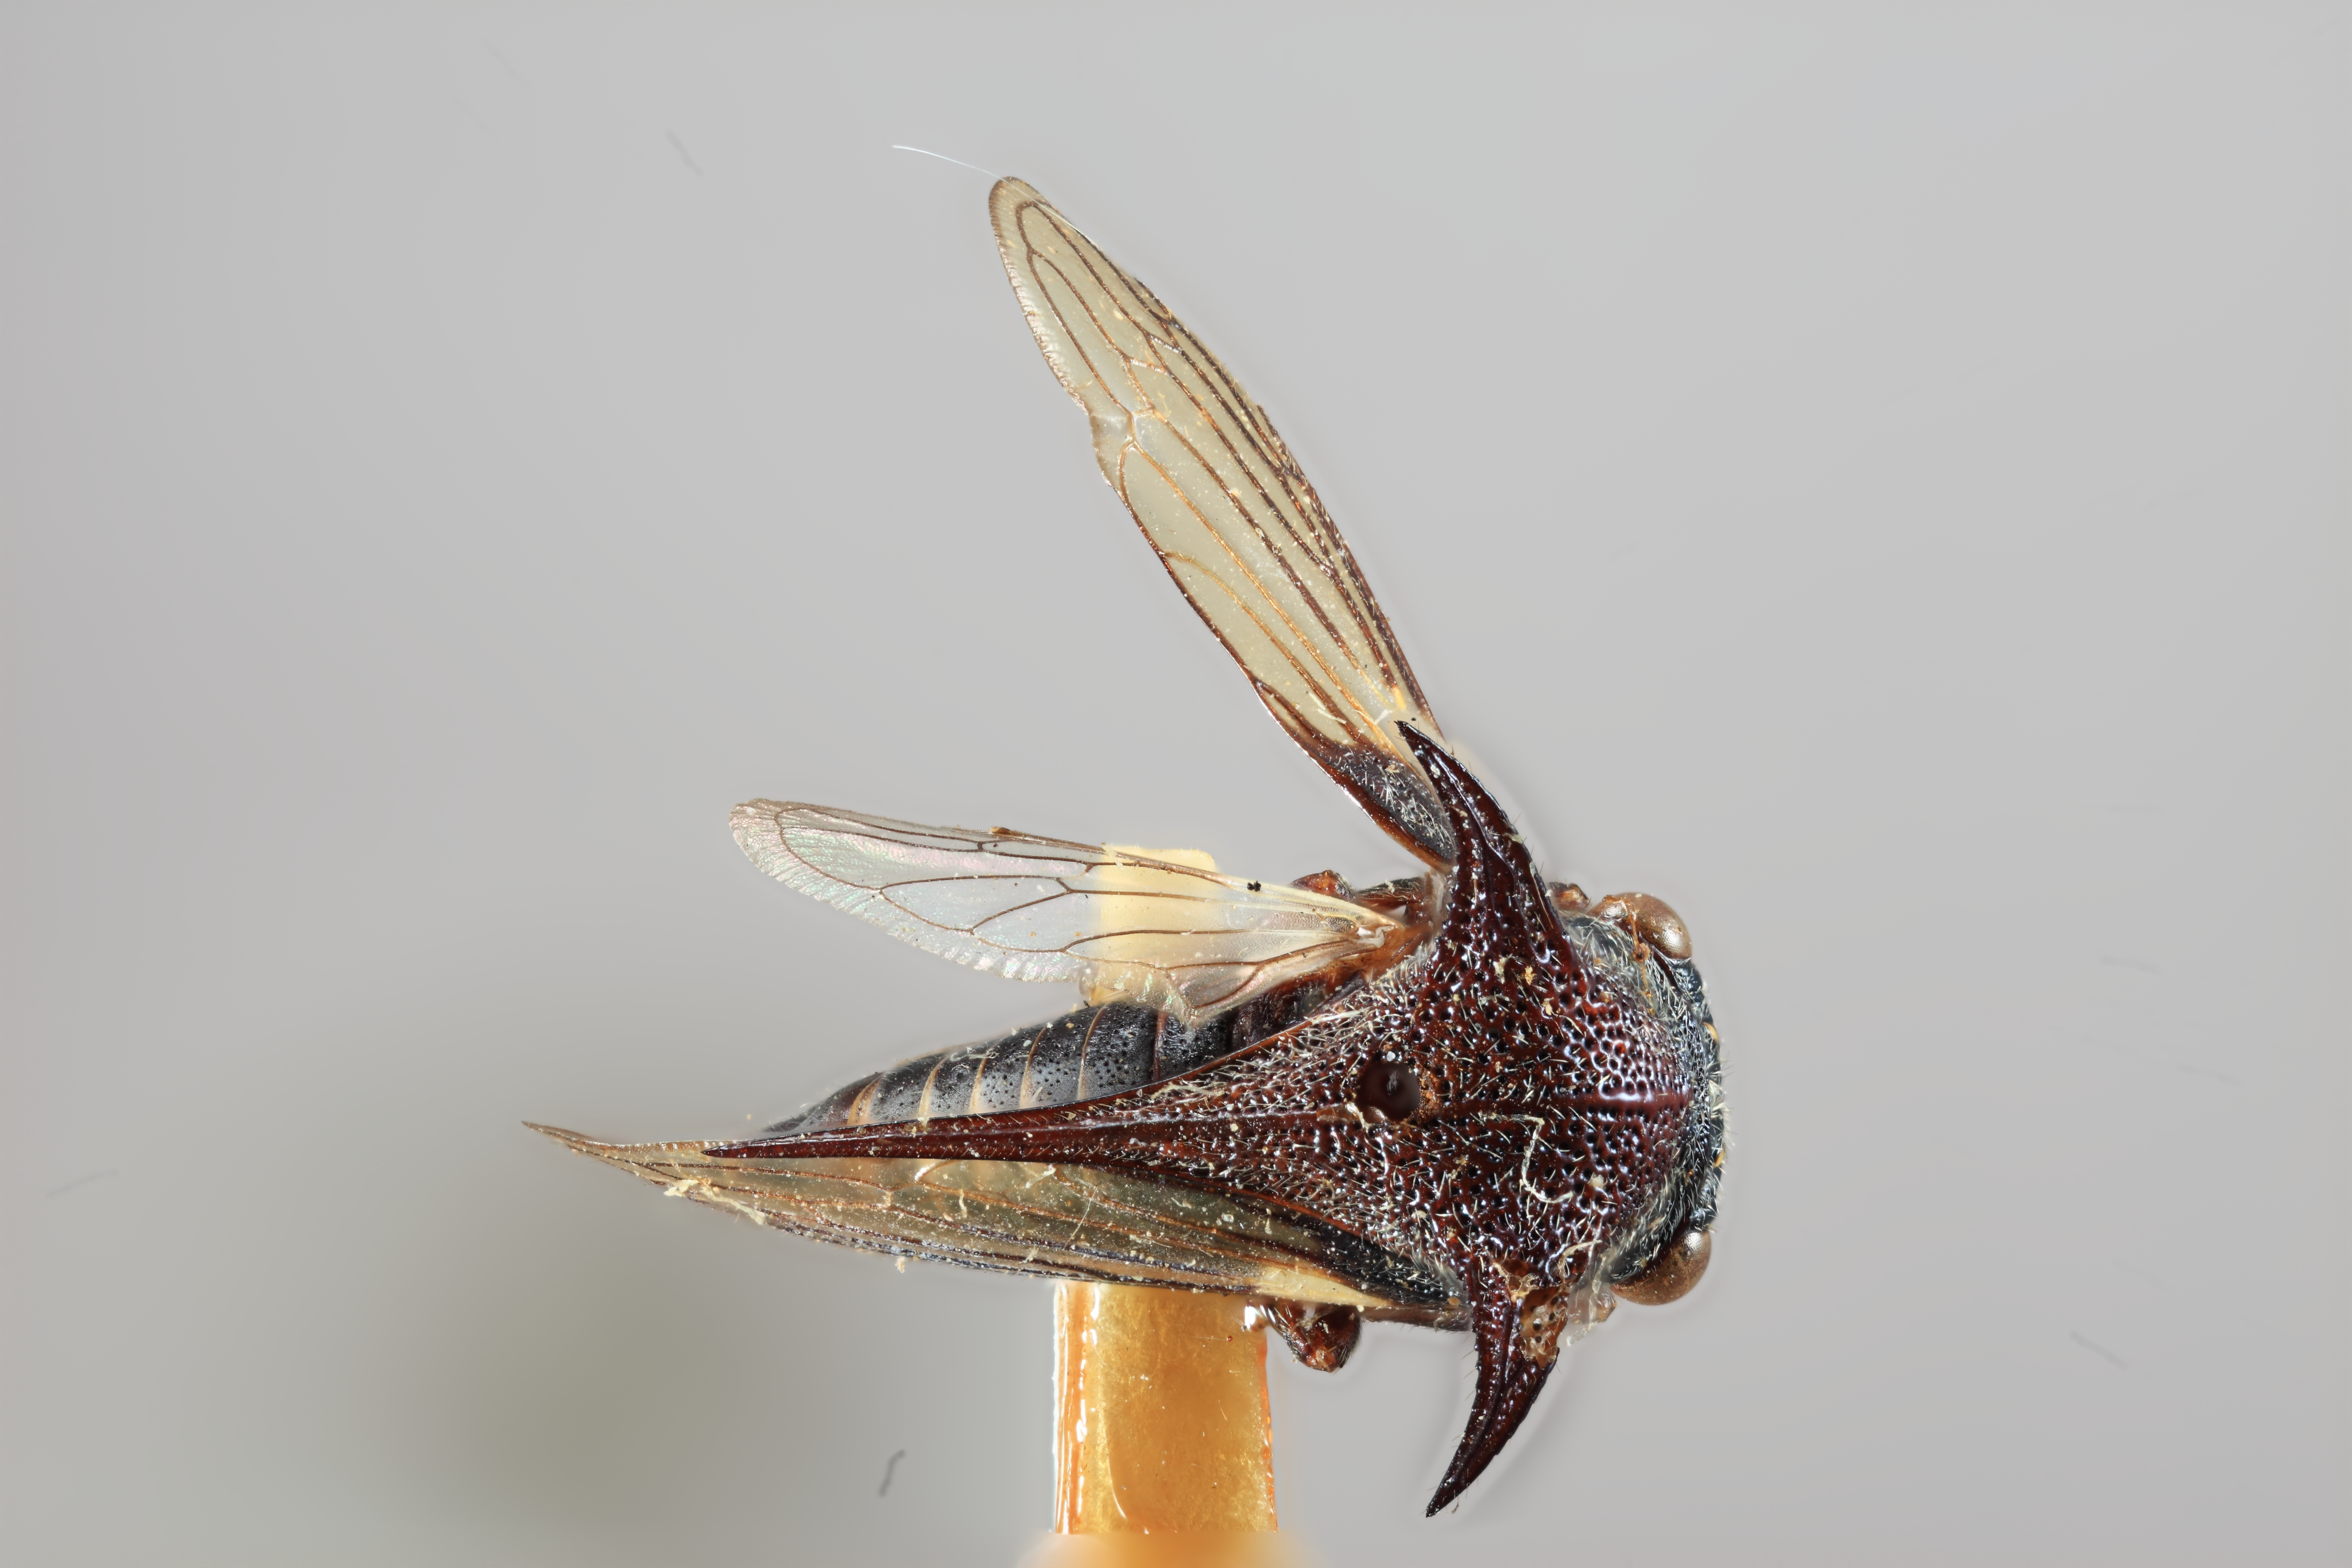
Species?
Orthobelus wolcotti
